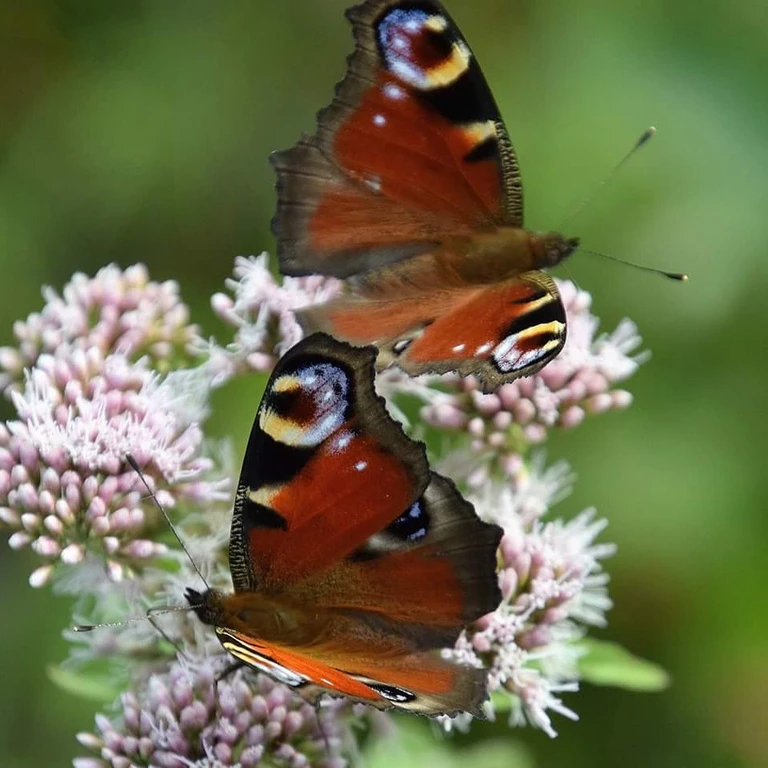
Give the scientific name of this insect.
Aglais io
